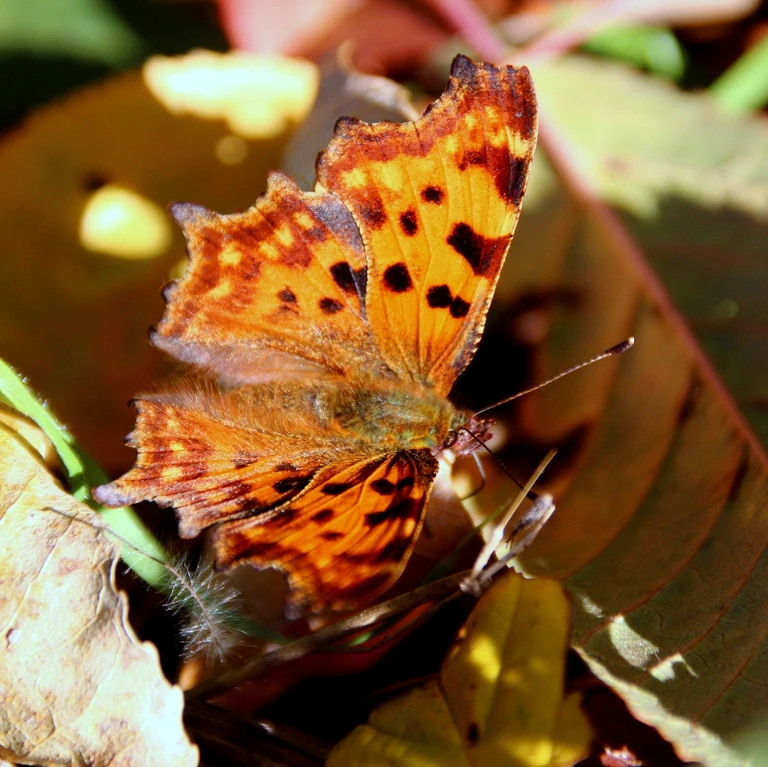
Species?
Polygonia c-album
